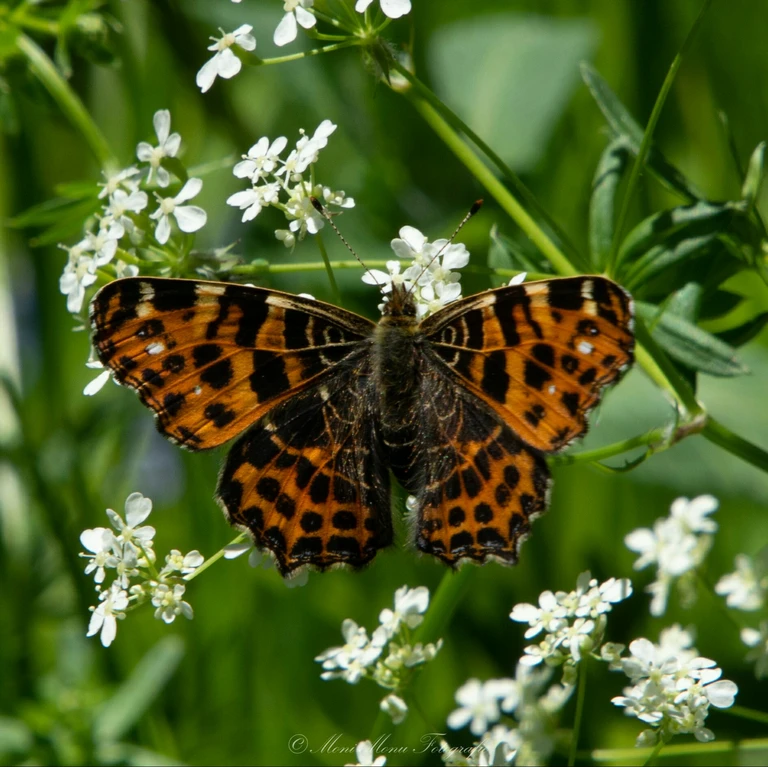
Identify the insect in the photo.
Araschnia levana
